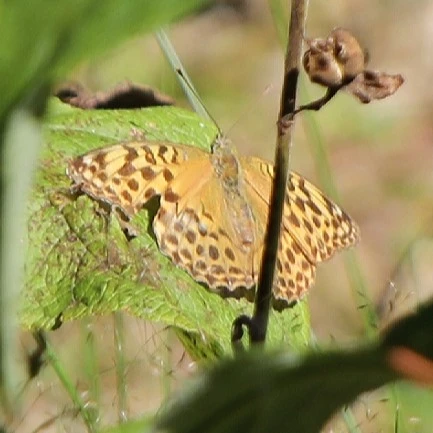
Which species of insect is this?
Argynnis paphia
